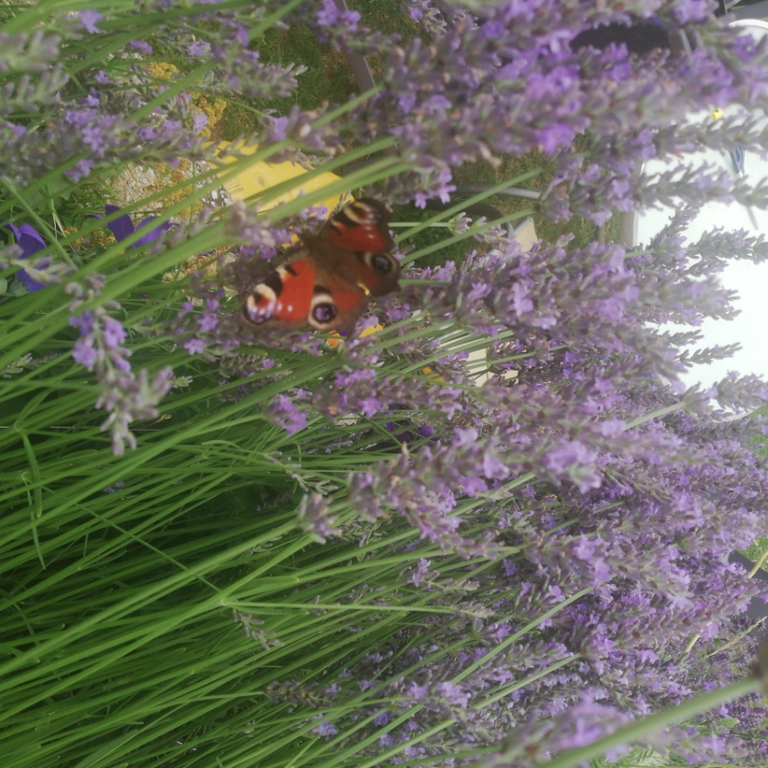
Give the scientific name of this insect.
Aglais io
